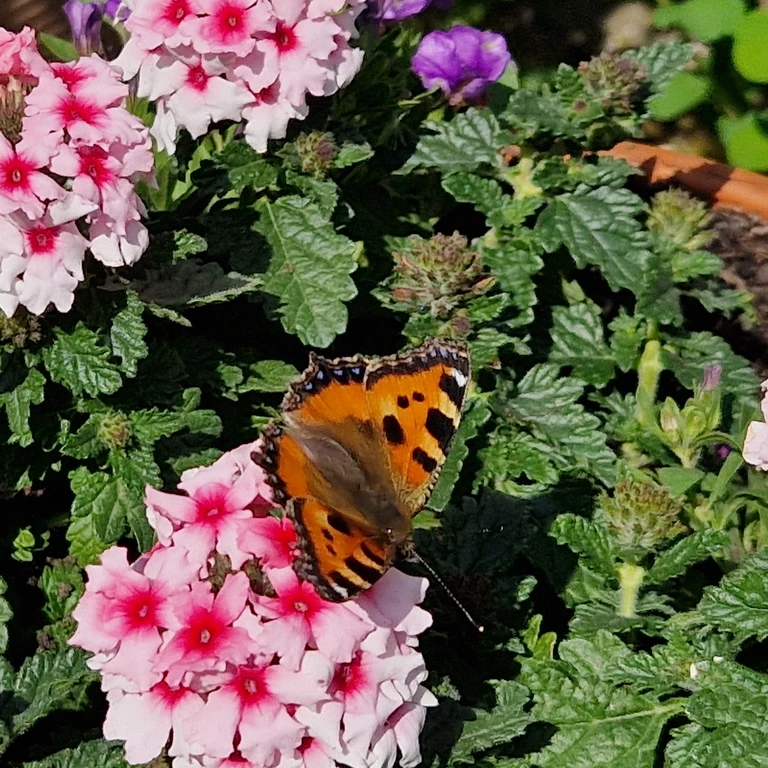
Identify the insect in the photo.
Aglais urticae
